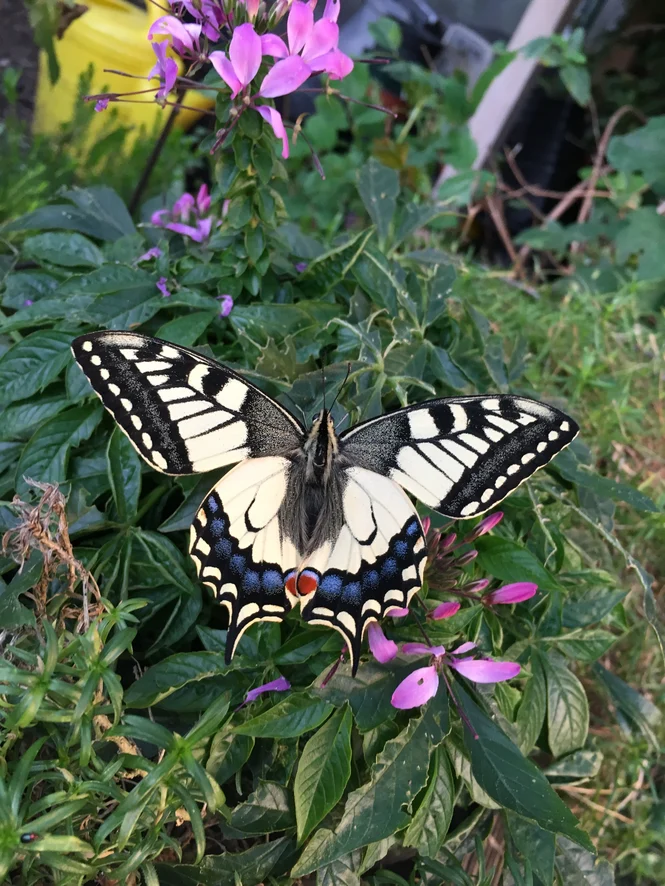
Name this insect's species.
Papilio machaon
